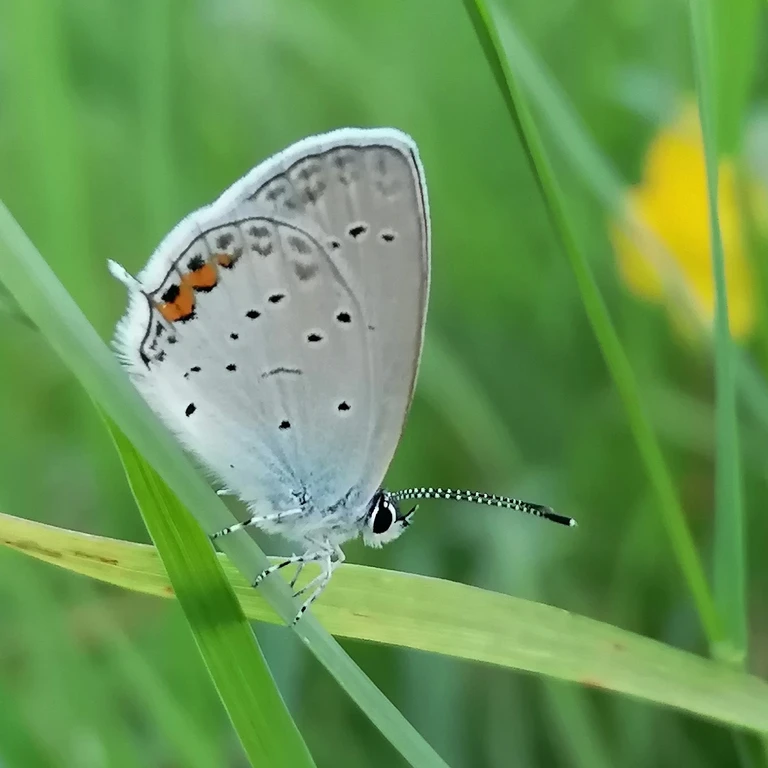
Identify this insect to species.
Cupido argiades (also Elkalyce argiades)
